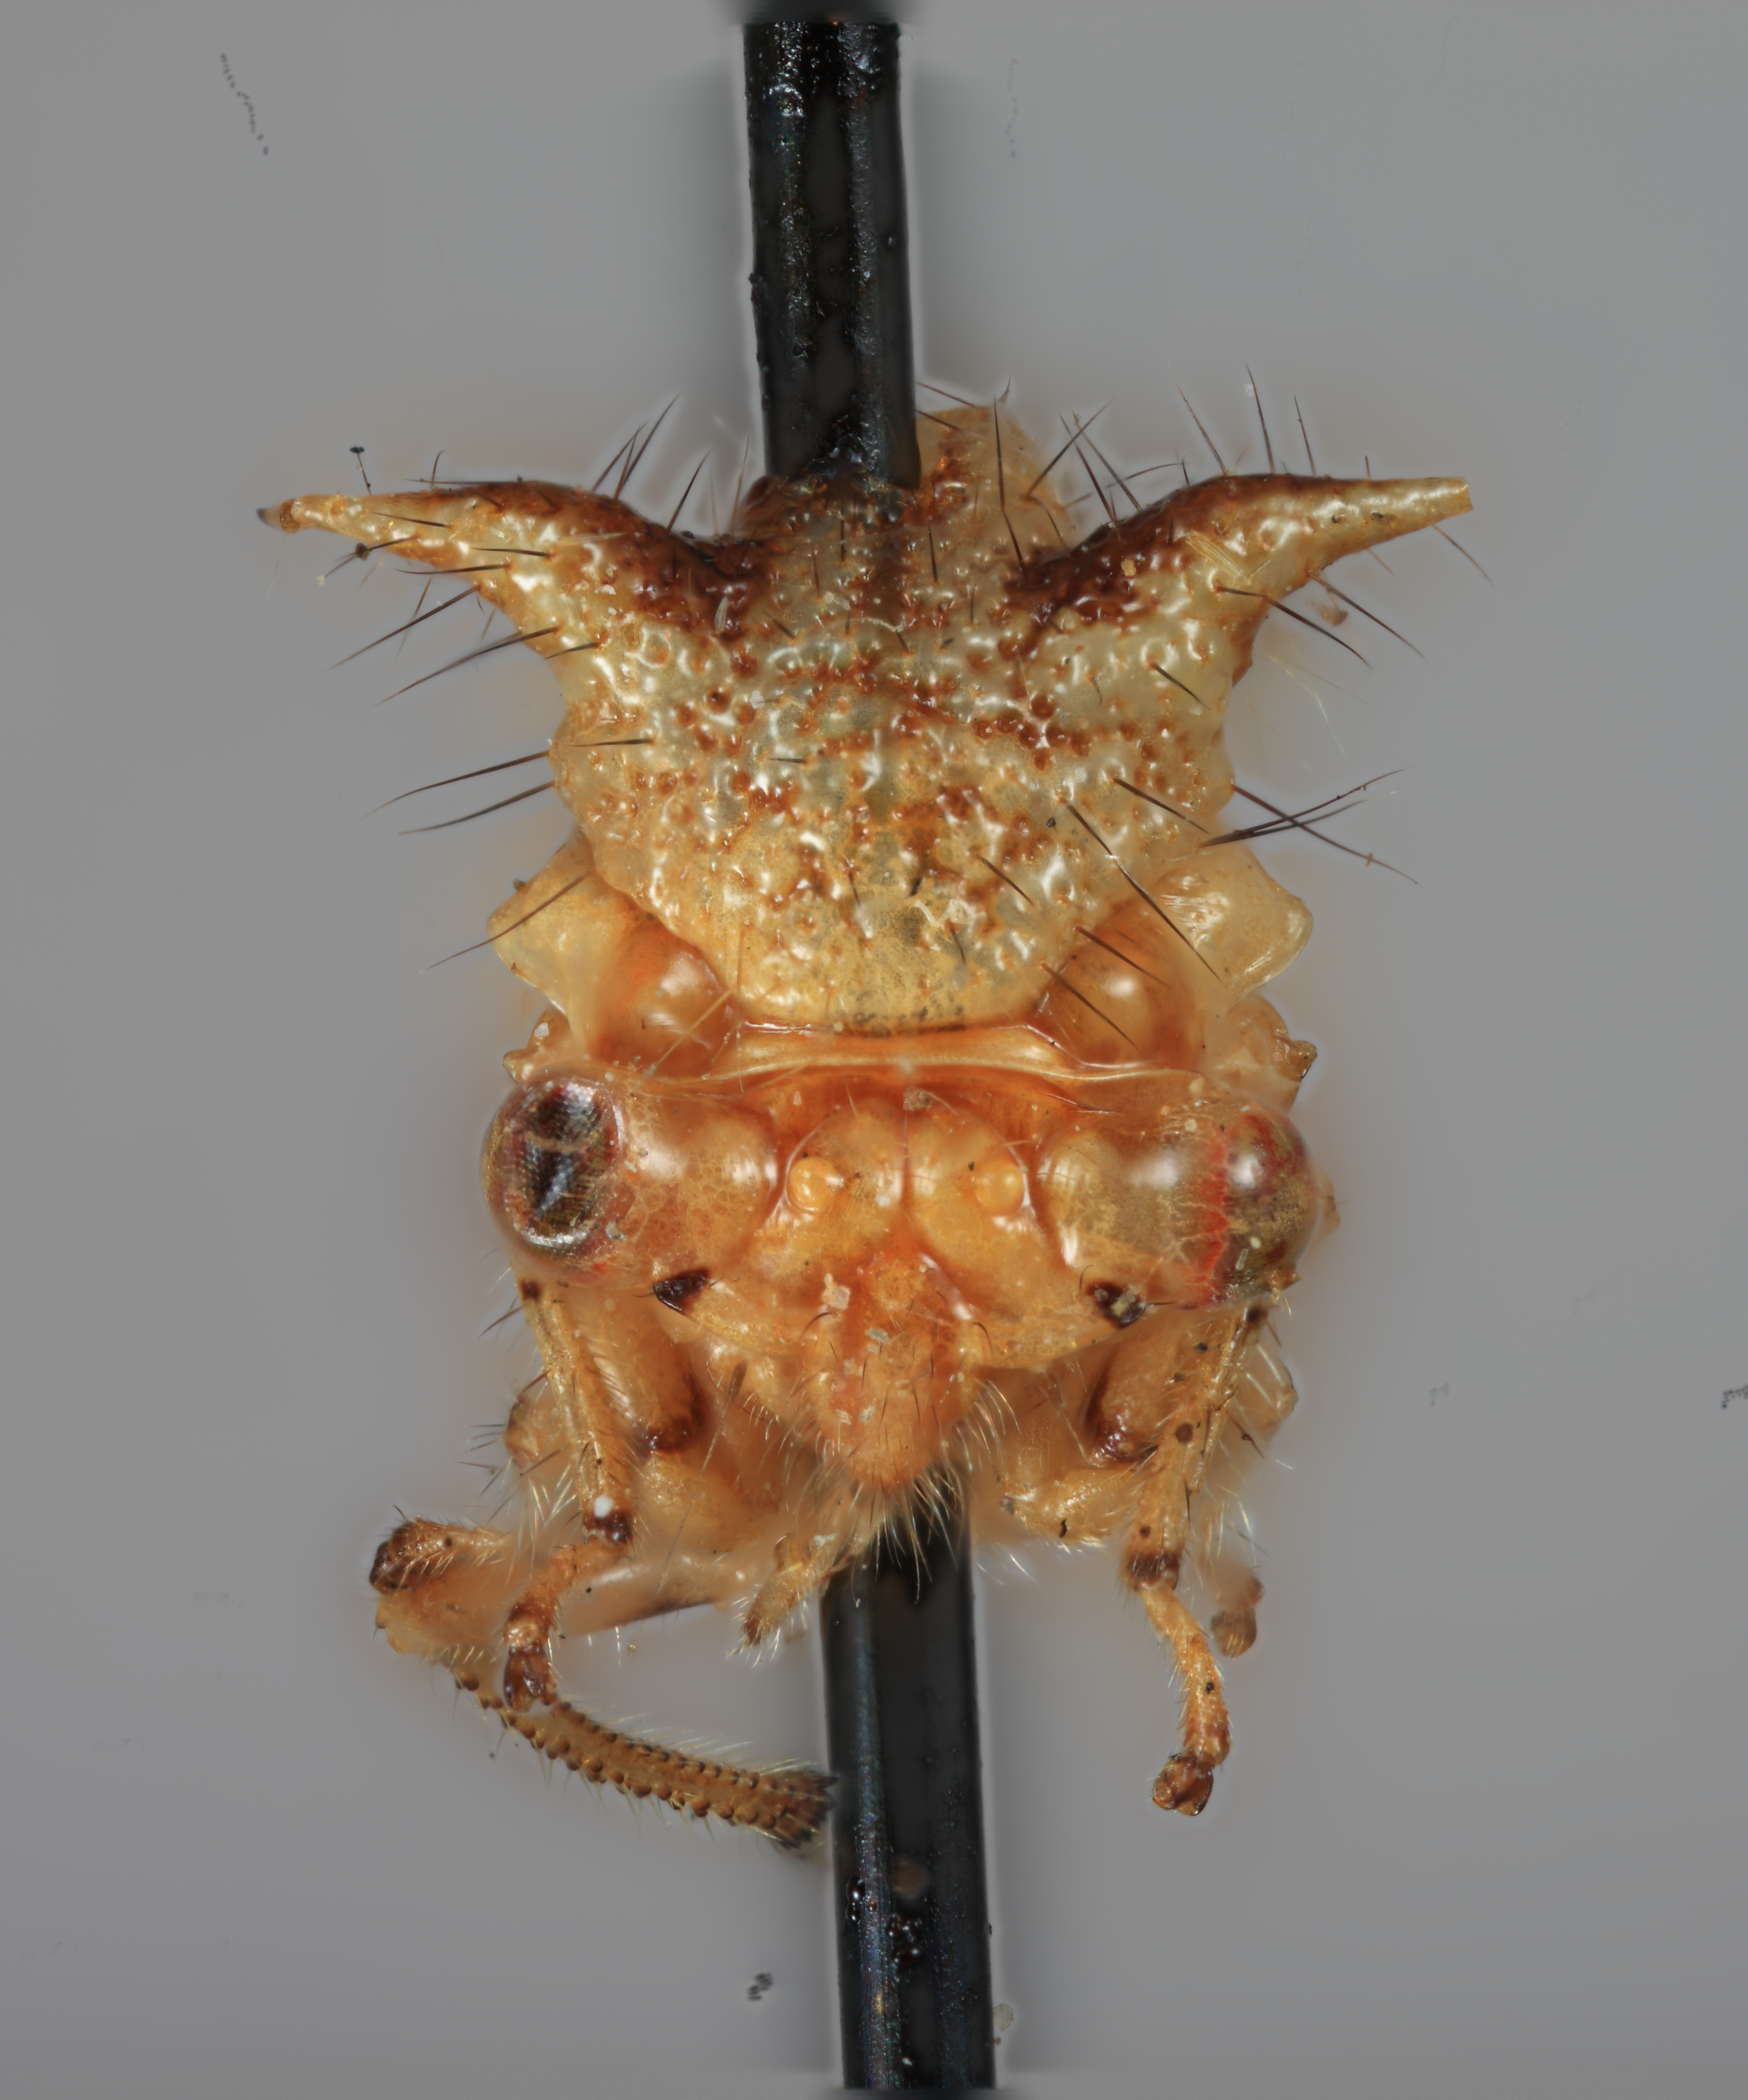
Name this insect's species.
Poppea delicata
